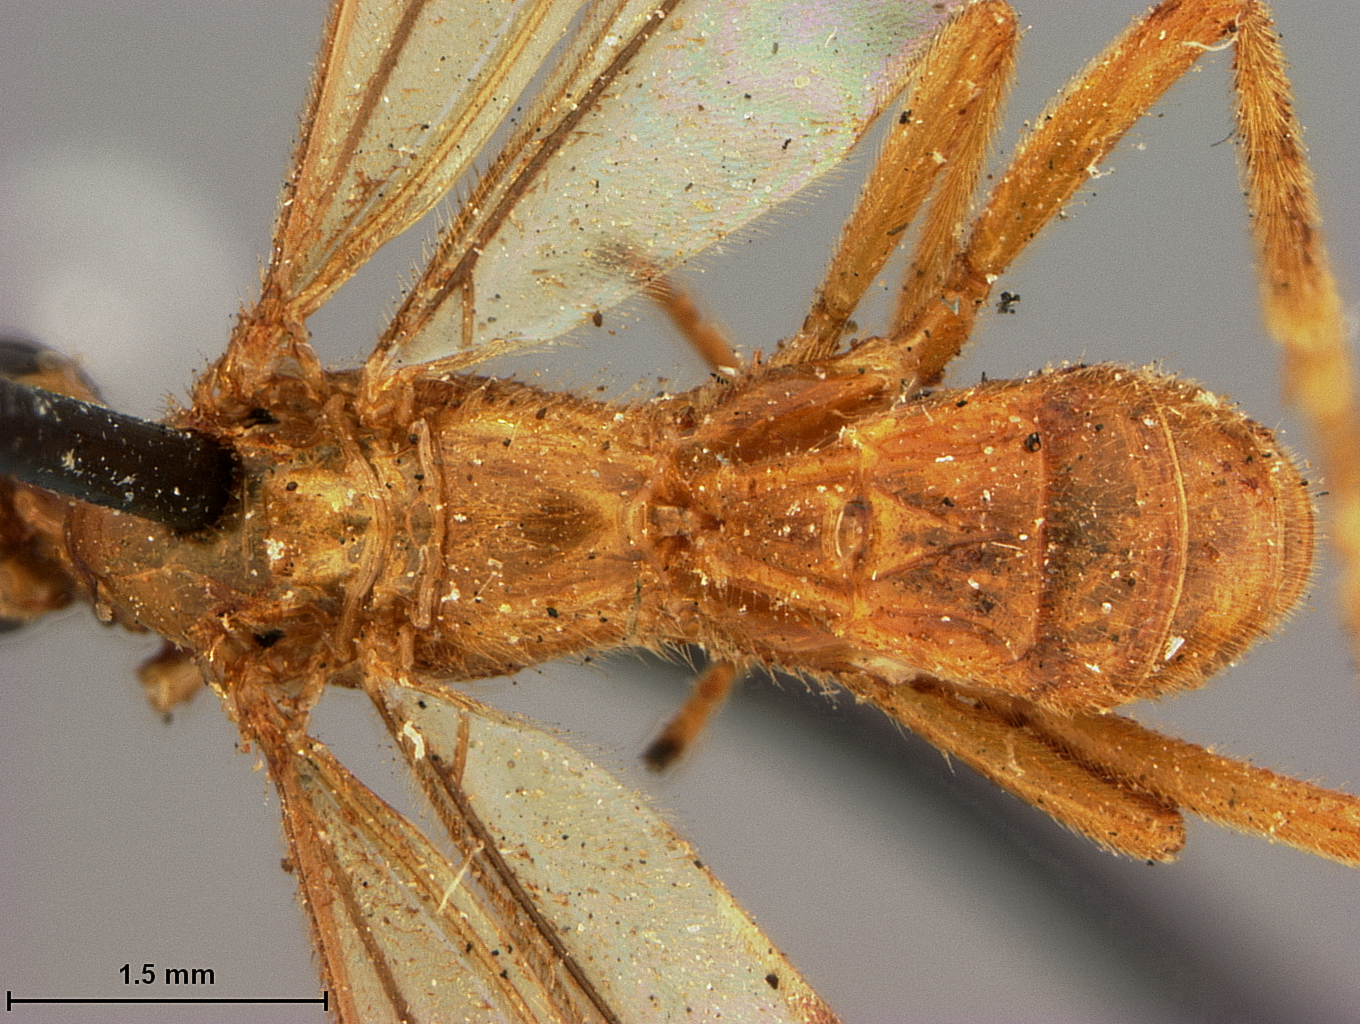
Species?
Curriea fasciapennis
